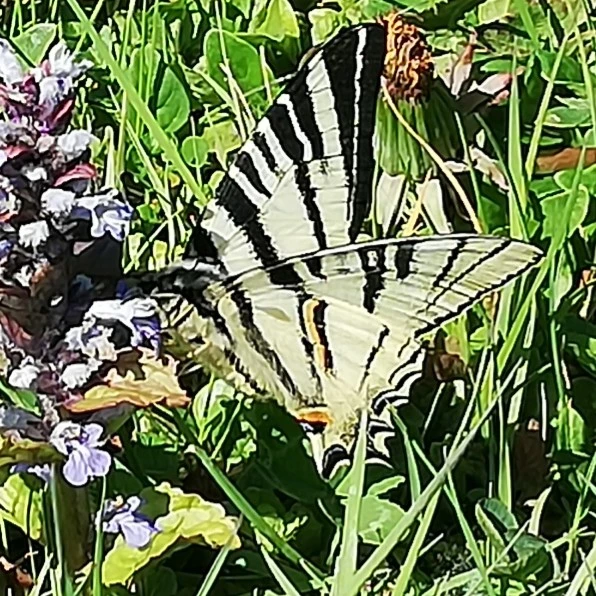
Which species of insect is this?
Iphiclides podalirius
